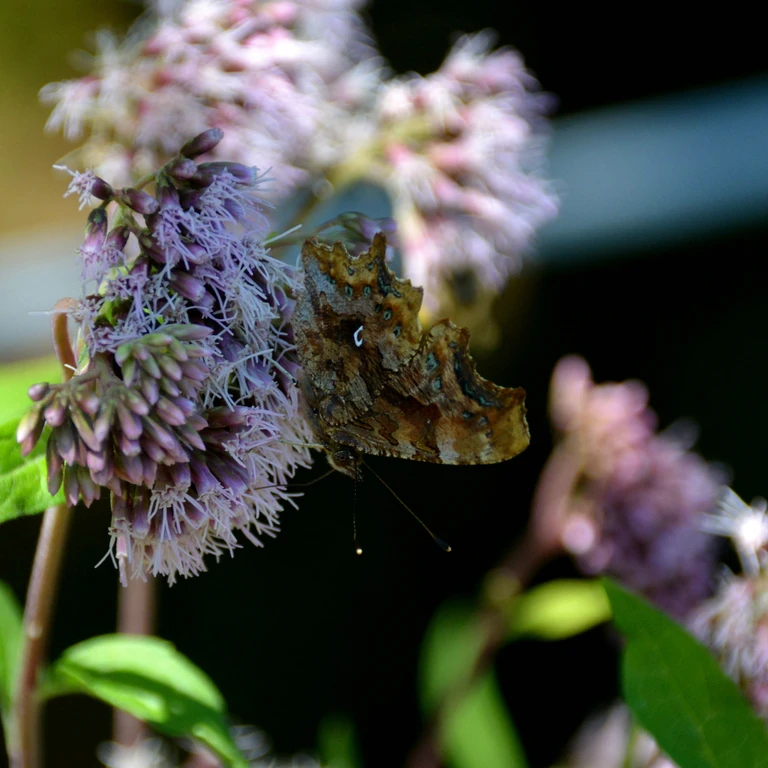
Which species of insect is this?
Polygonia c-album
